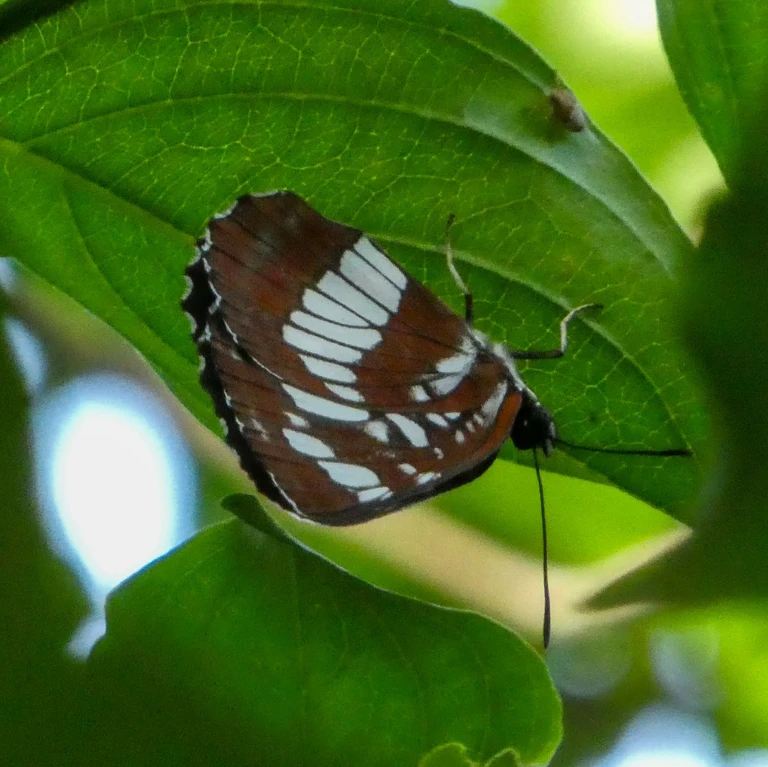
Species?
Neptis rivularis
